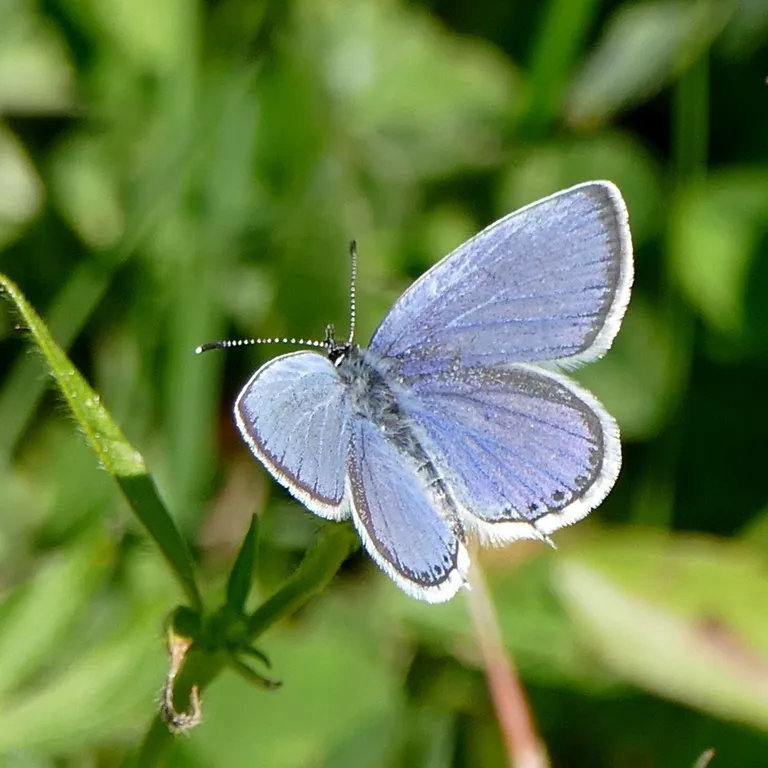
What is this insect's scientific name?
Cupido argiades (also Elkalyce argiades)
